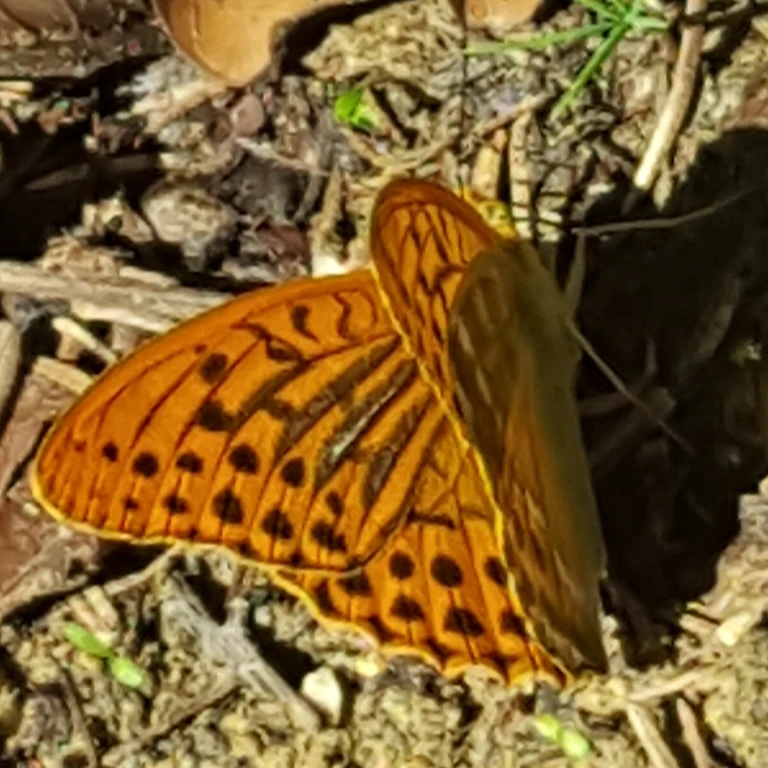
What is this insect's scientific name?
Argynnis paphia
